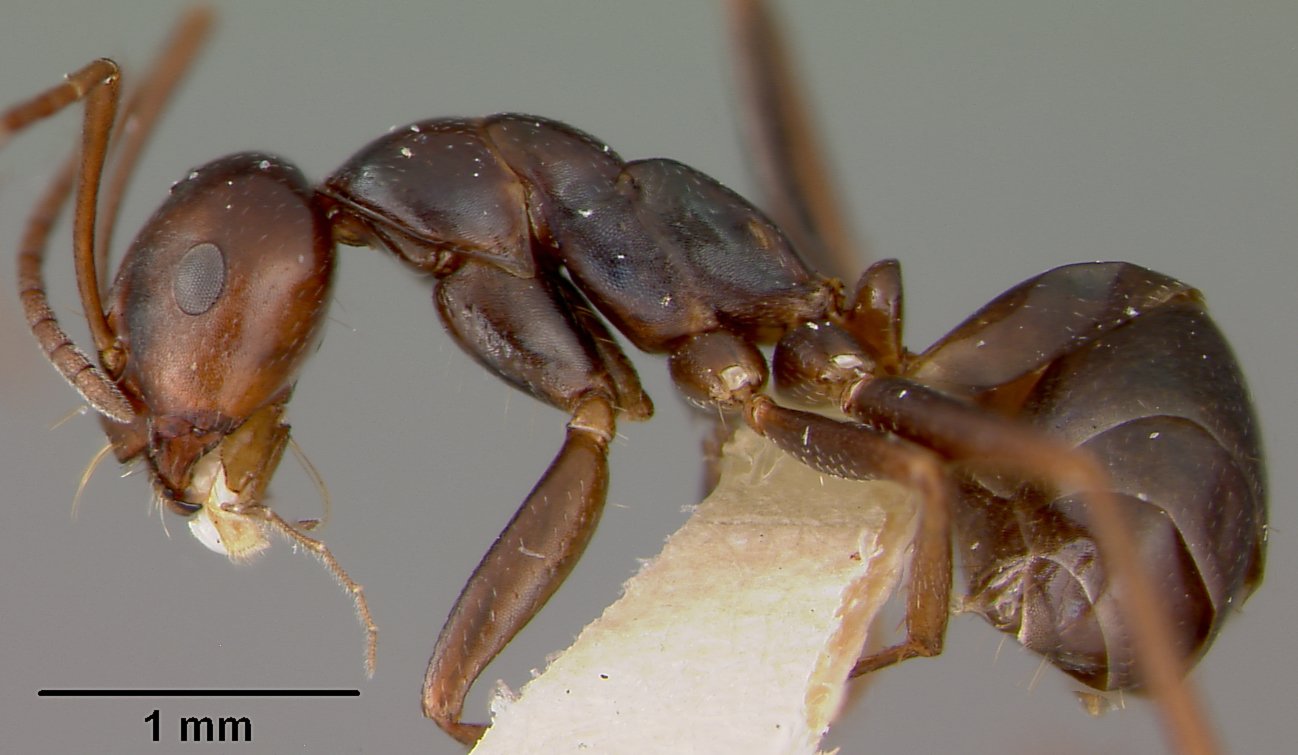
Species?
Melophorus insularis
